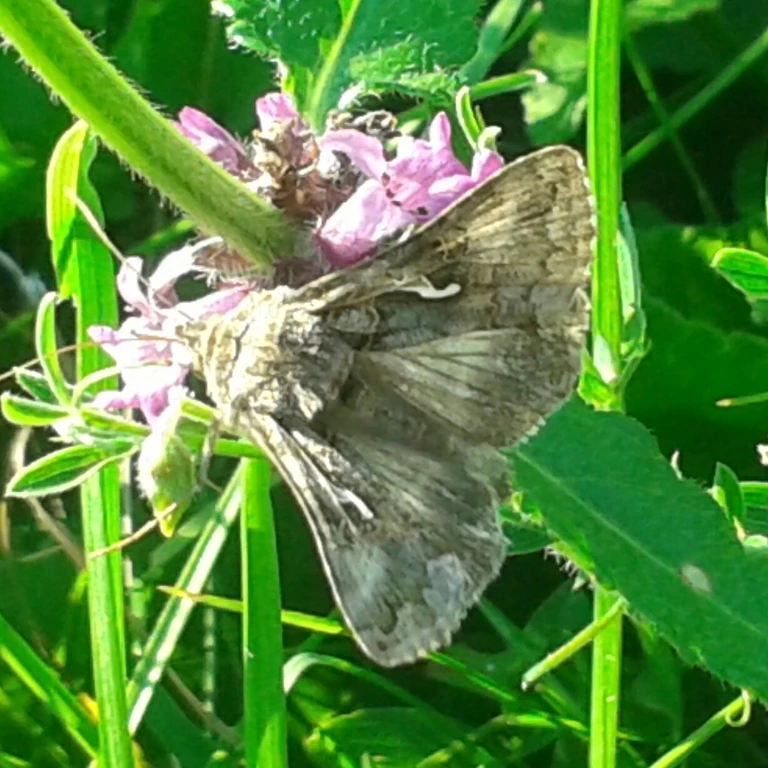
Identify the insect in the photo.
Autographa gamma
